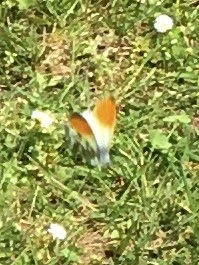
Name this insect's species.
Anthocharis cardamines
